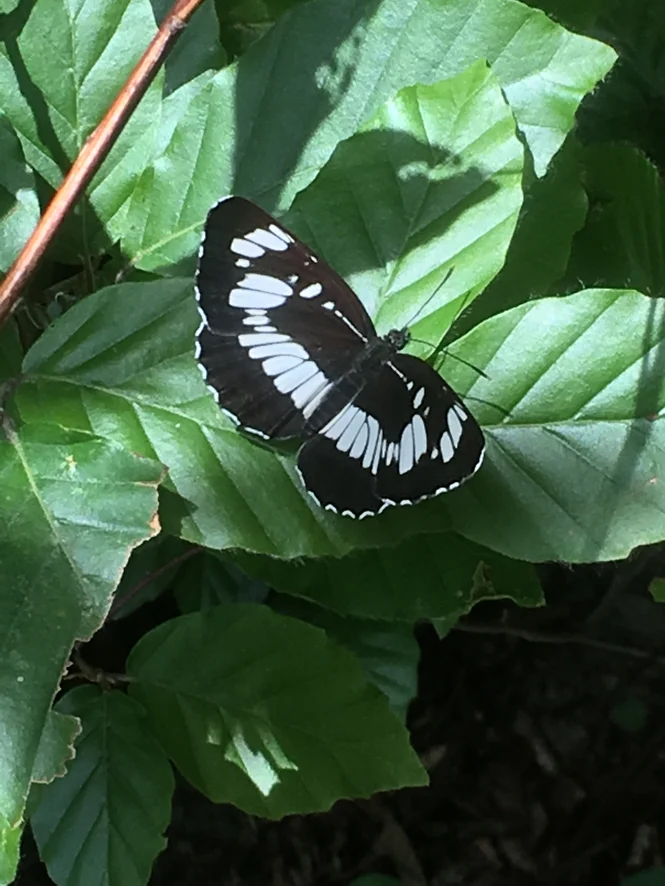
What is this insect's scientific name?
Neptis rivularis
